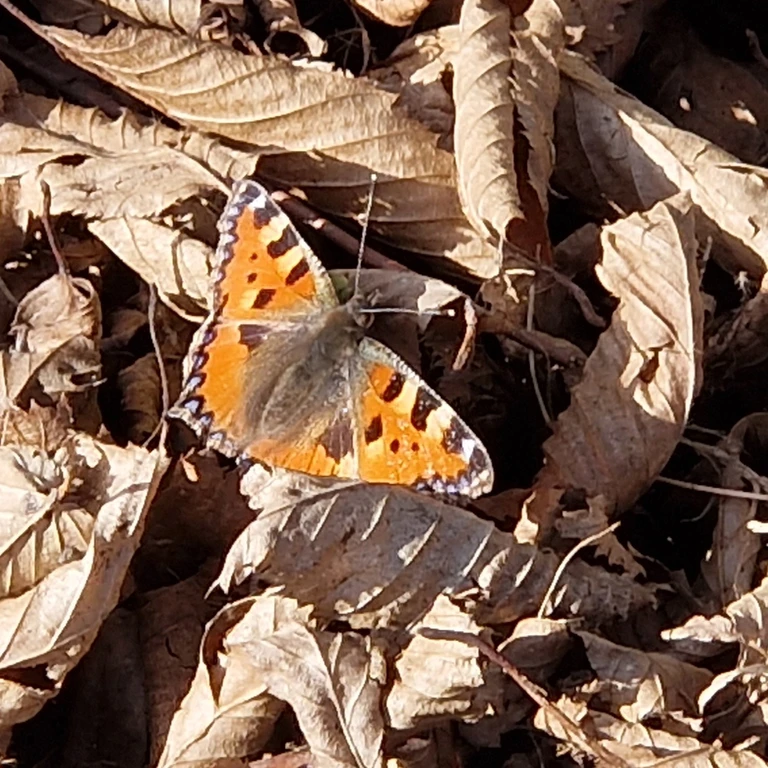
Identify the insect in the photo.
Aglais urticae
